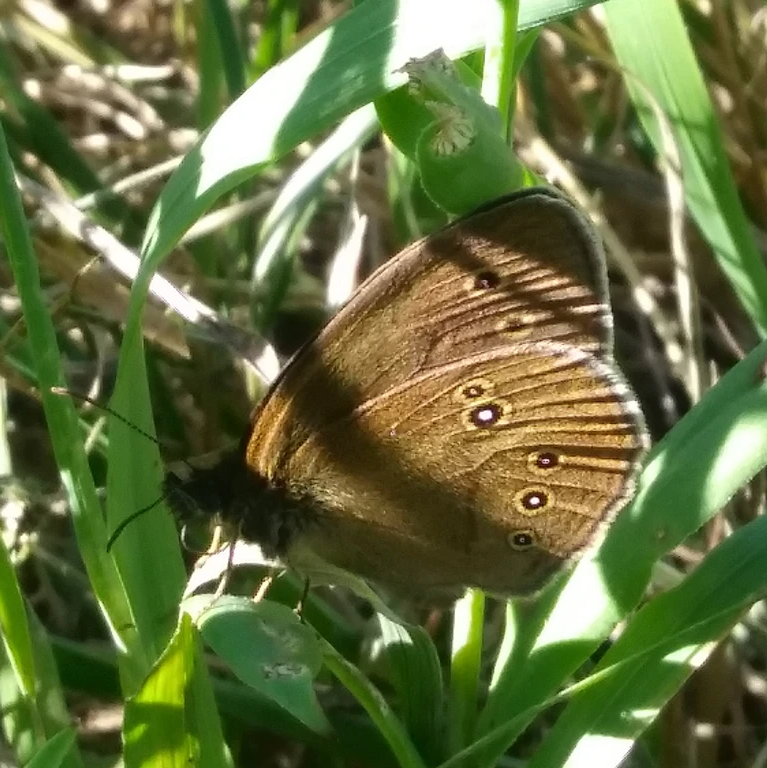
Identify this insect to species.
Aphantopus hyperantus
